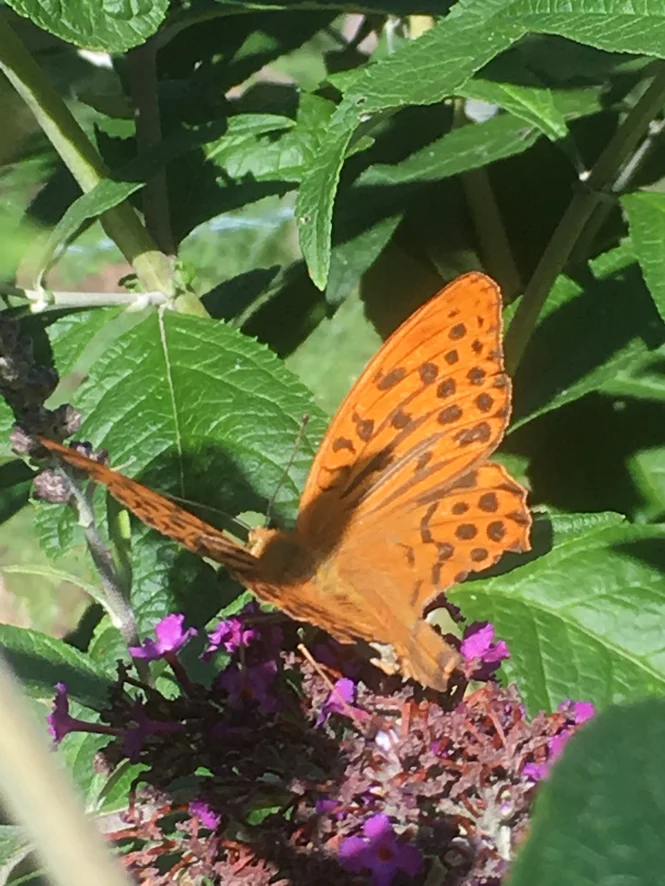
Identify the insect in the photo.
Argynnis paphia
